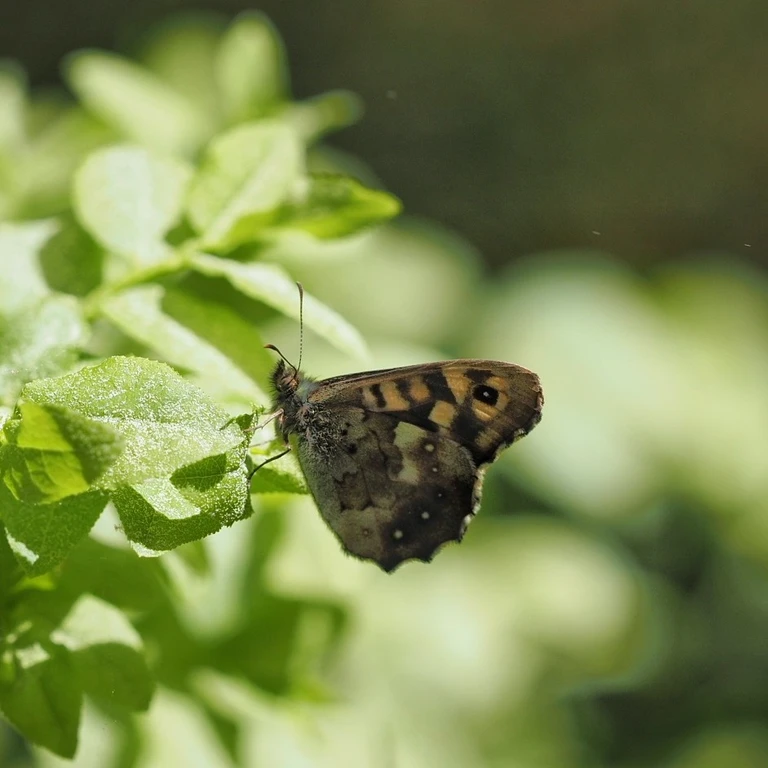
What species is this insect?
Pararge aegeria
